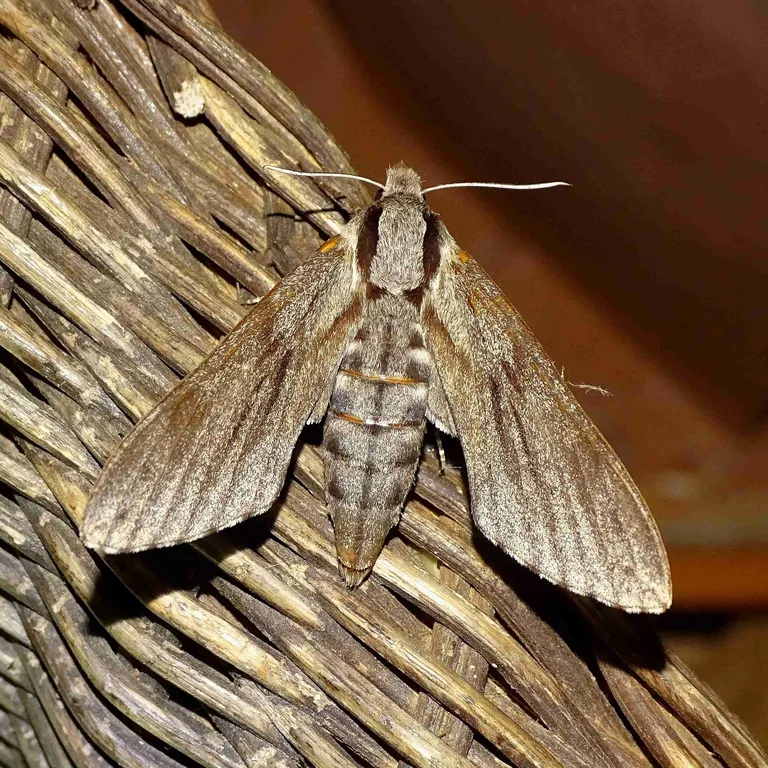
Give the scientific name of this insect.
Sphinx pinastri
